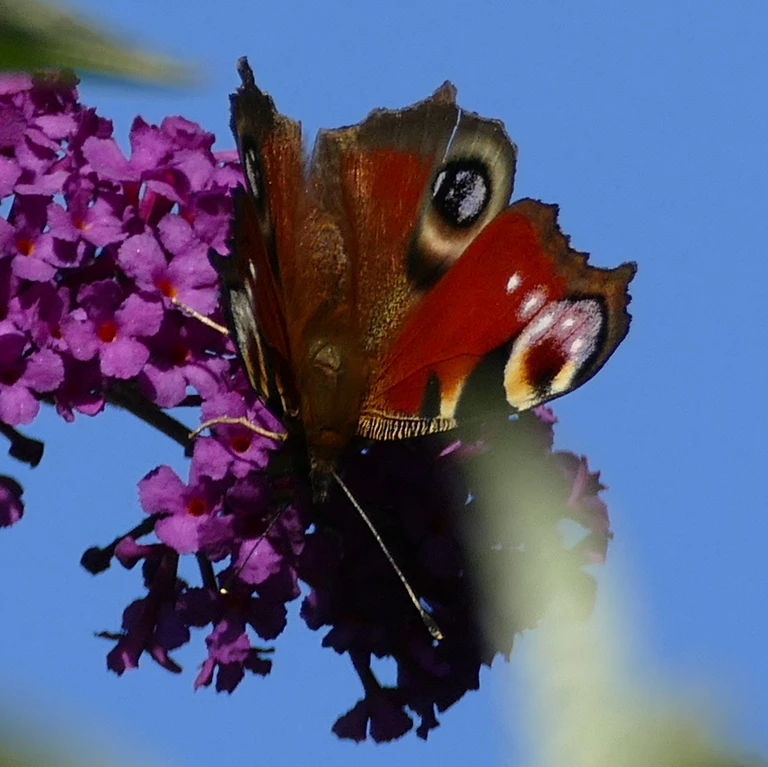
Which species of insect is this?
Aglais io
